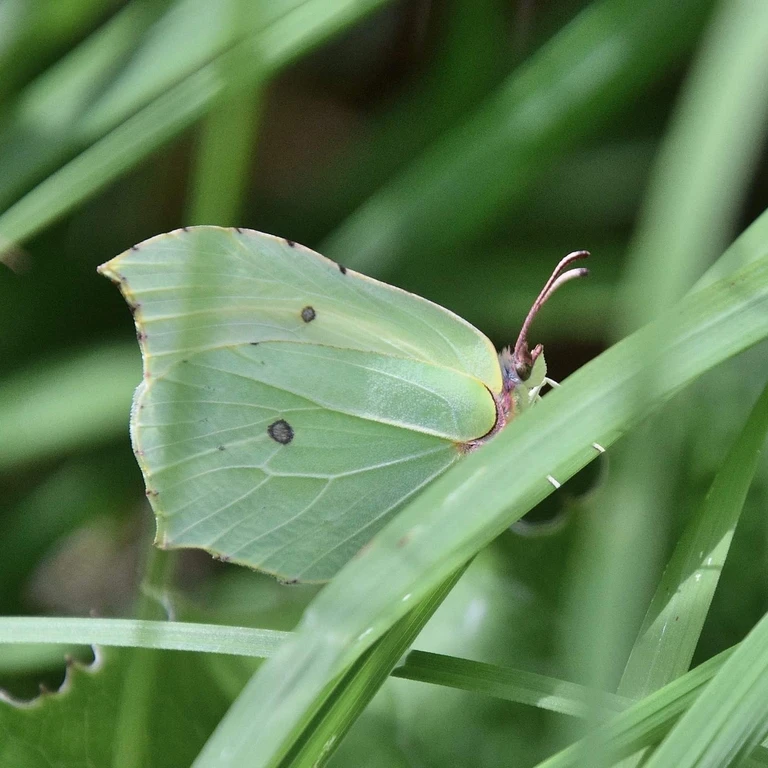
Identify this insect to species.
Gonepteryx rhamni
